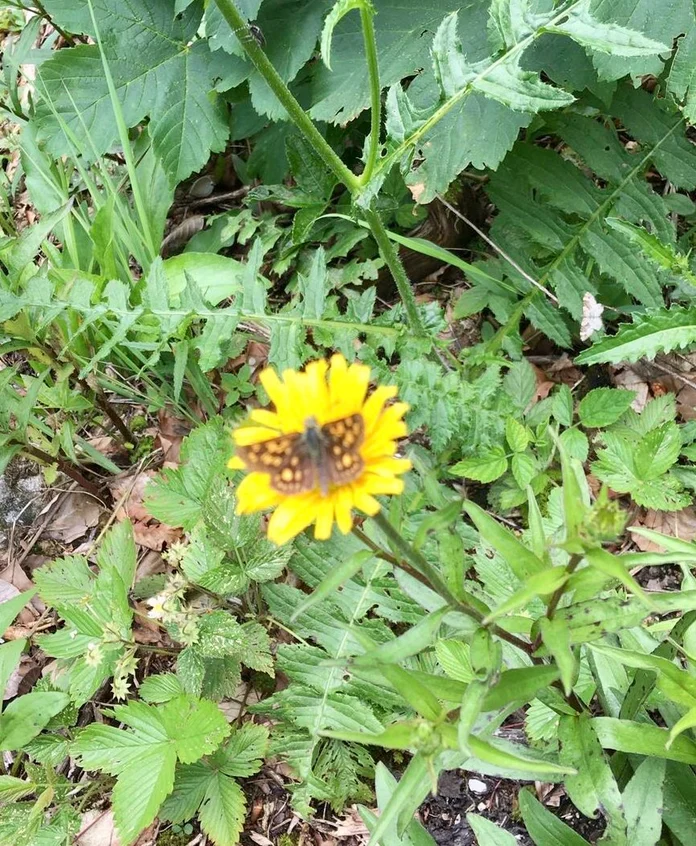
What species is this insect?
Carterocephalus palaemon
